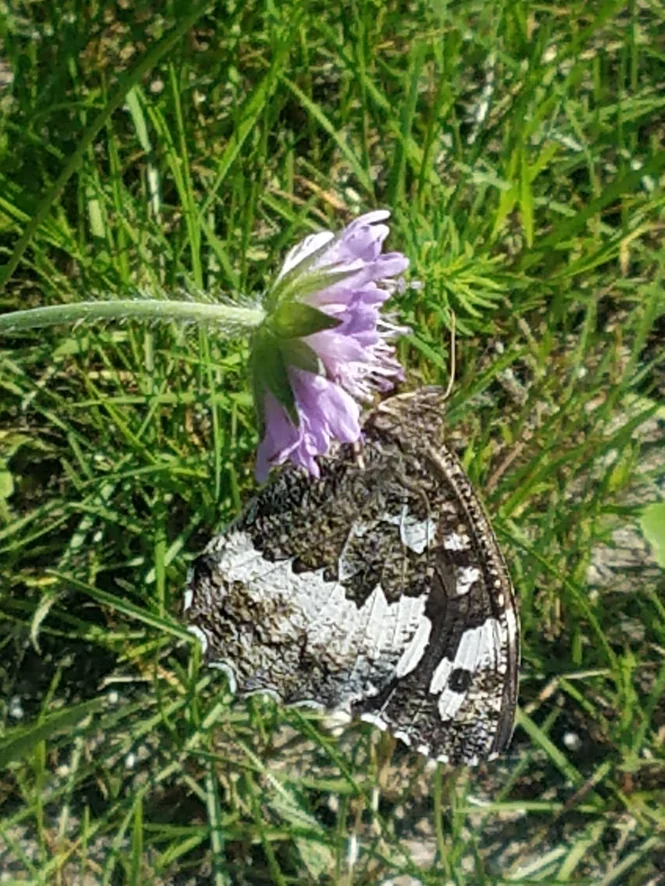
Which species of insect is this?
Brintesia circe
